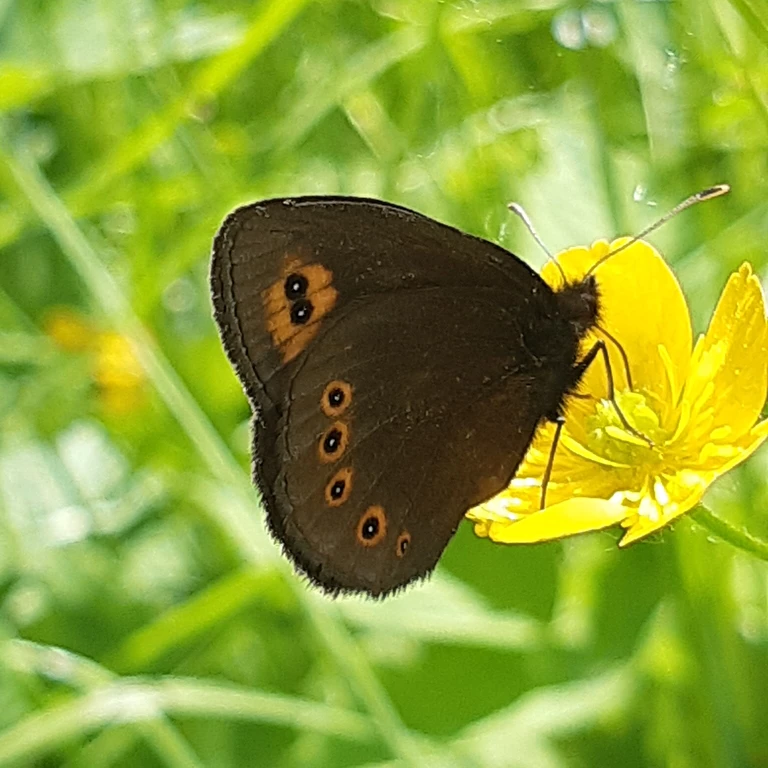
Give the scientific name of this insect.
Erebia medusa
